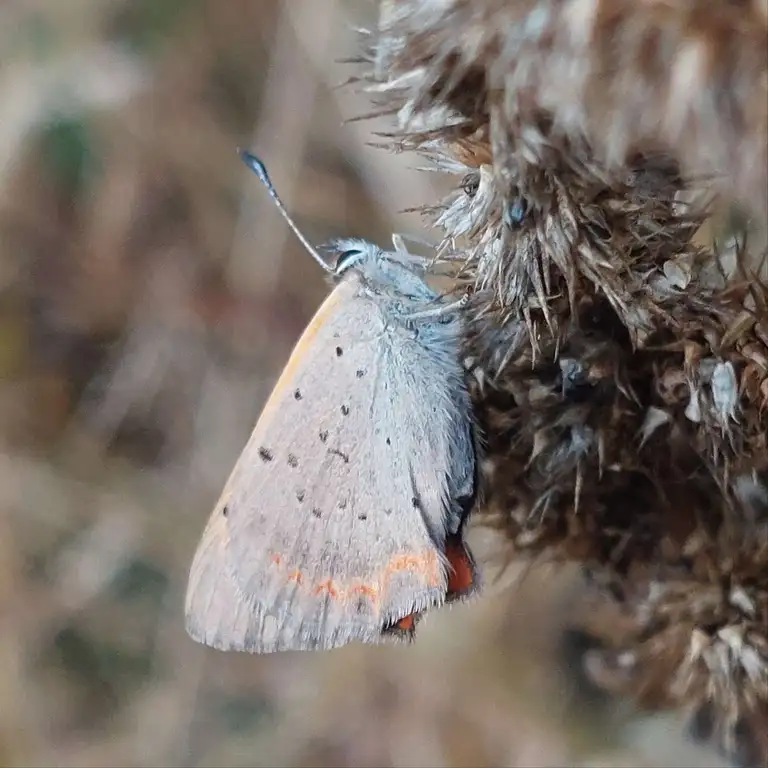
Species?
Lycaena phlaeas
